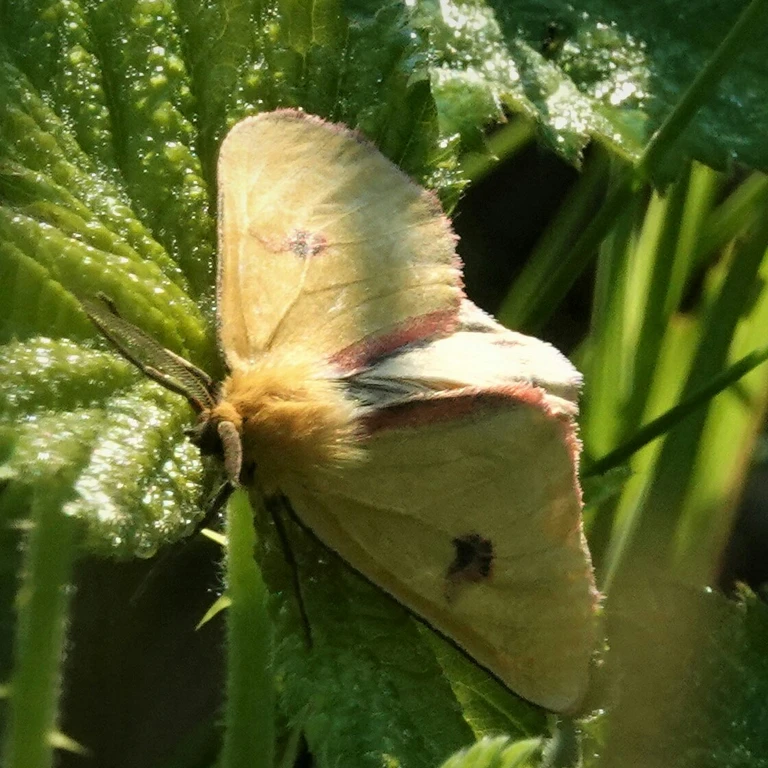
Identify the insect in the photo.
Diacrisia sannio
